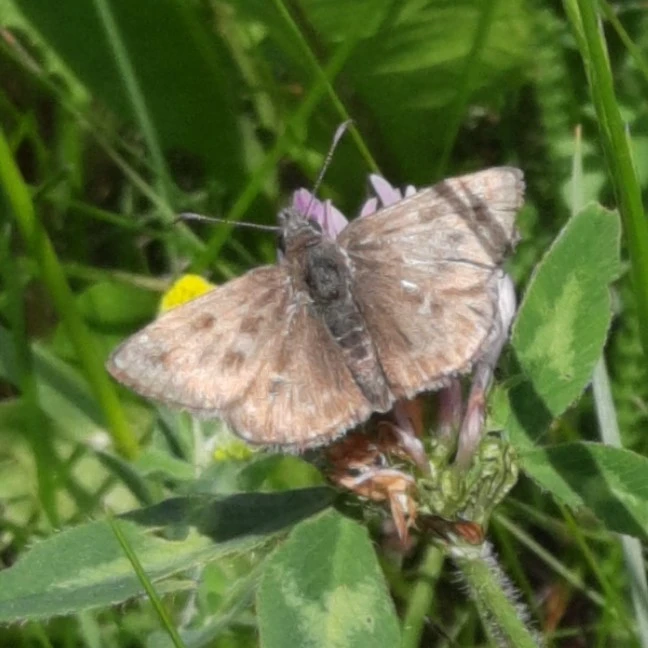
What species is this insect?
Erynnis tages
